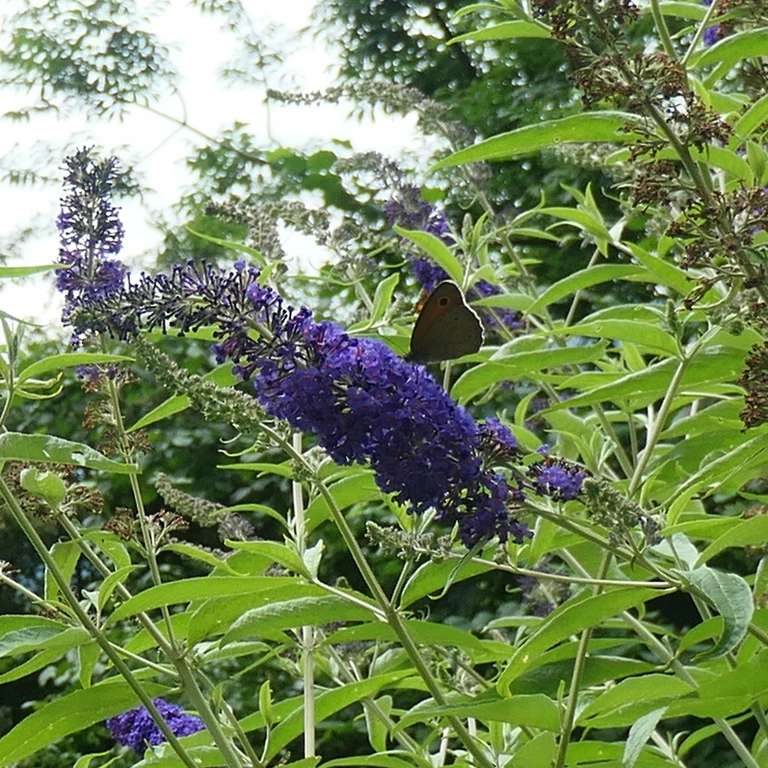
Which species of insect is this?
Maniola jurtina
